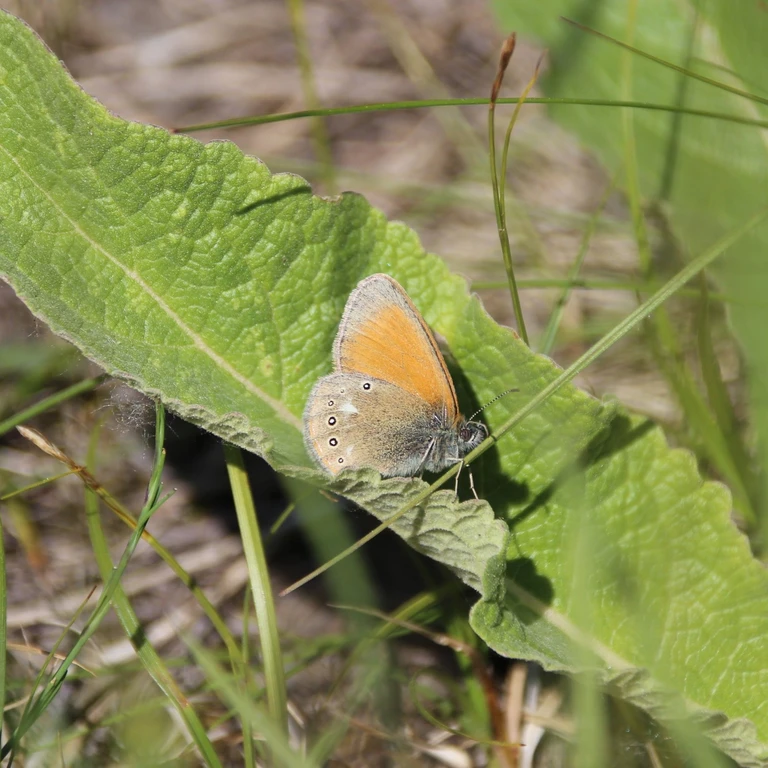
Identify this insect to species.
Coenonympha glycerion (also Coenonympha iphis)
